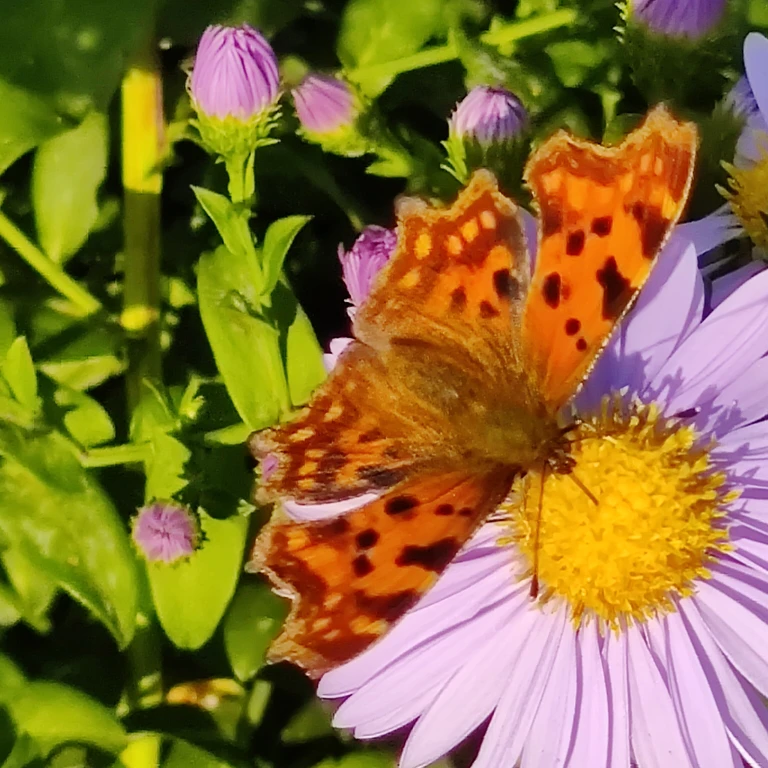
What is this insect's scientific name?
Polygonia c-album
